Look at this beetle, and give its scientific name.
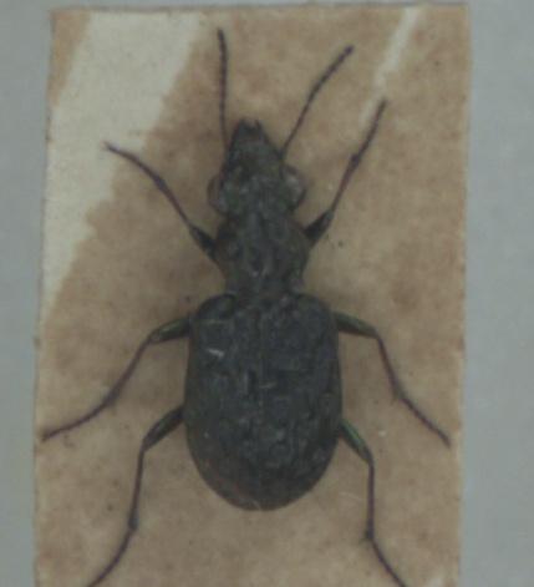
Elaphrus cupreus
